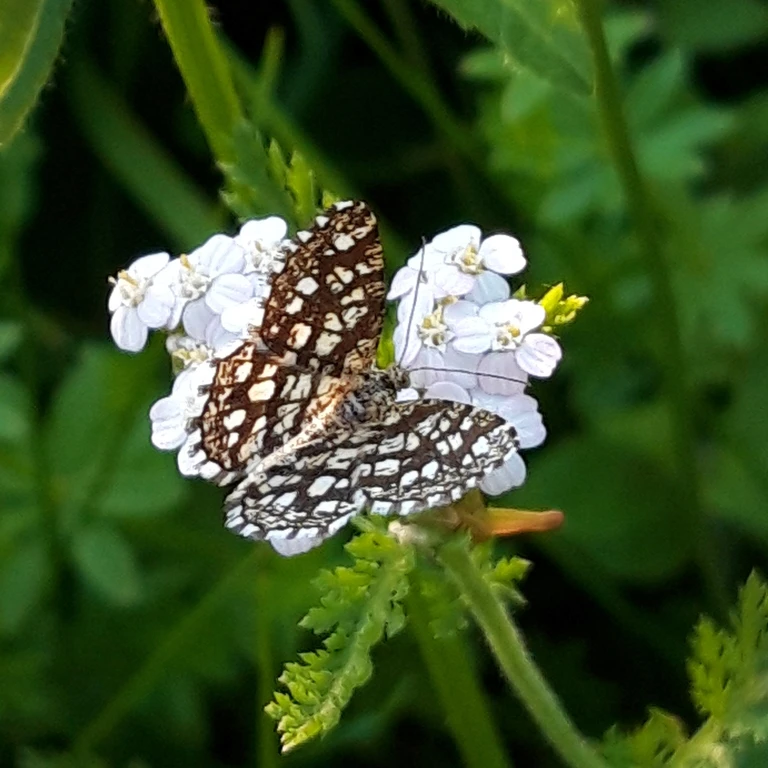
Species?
Chiasmia clathrata
